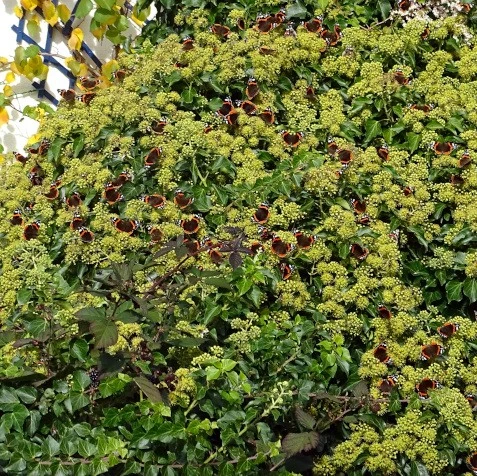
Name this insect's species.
Vanessa atalanta
